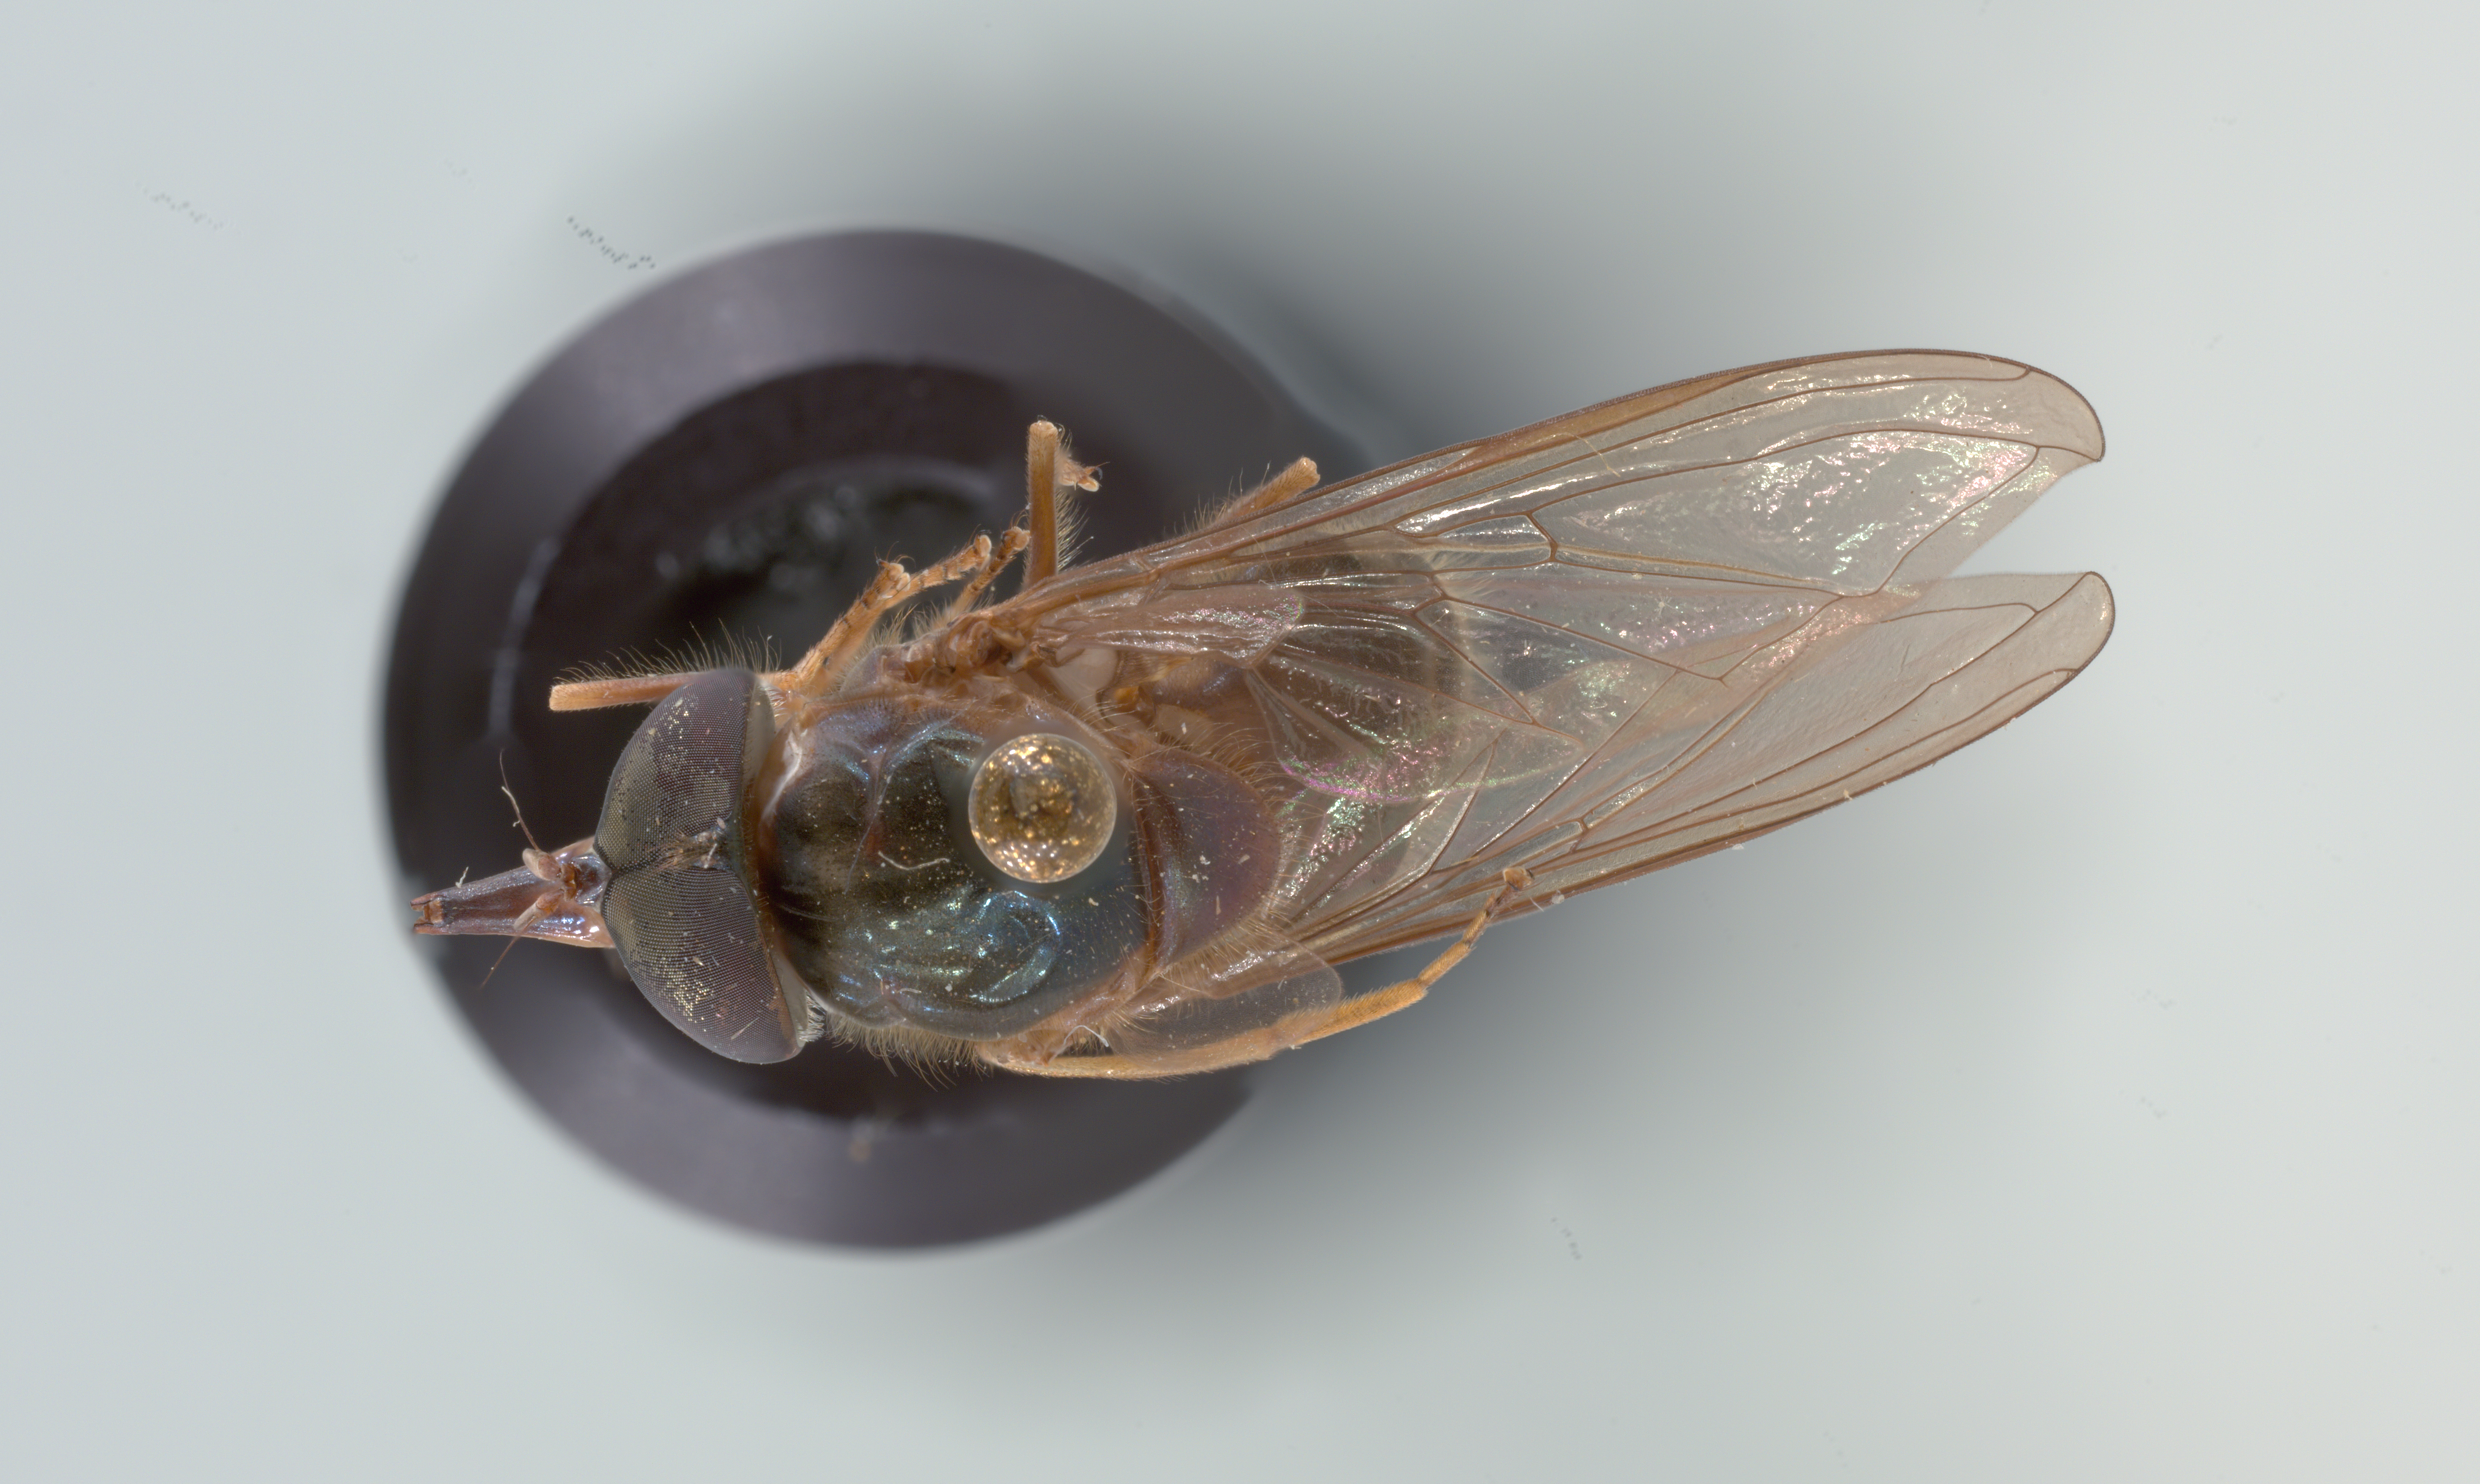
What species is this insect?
Rhingia fuscipes
